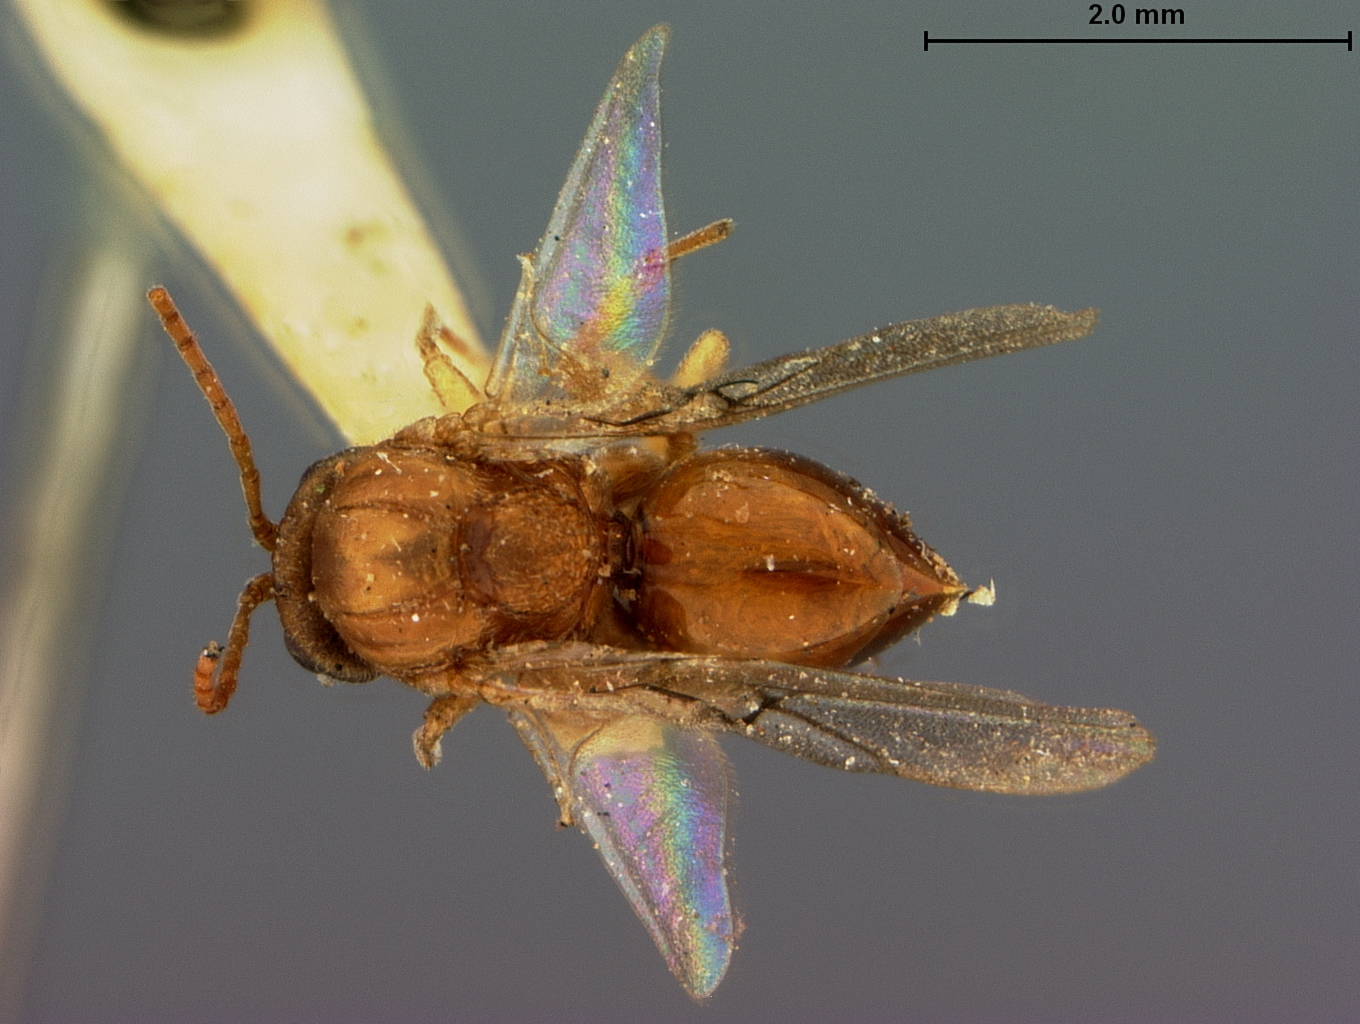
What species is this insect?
Andricus wisliceni
